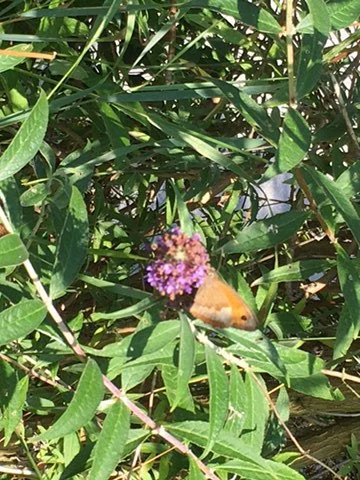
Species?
Maniola jurtina
